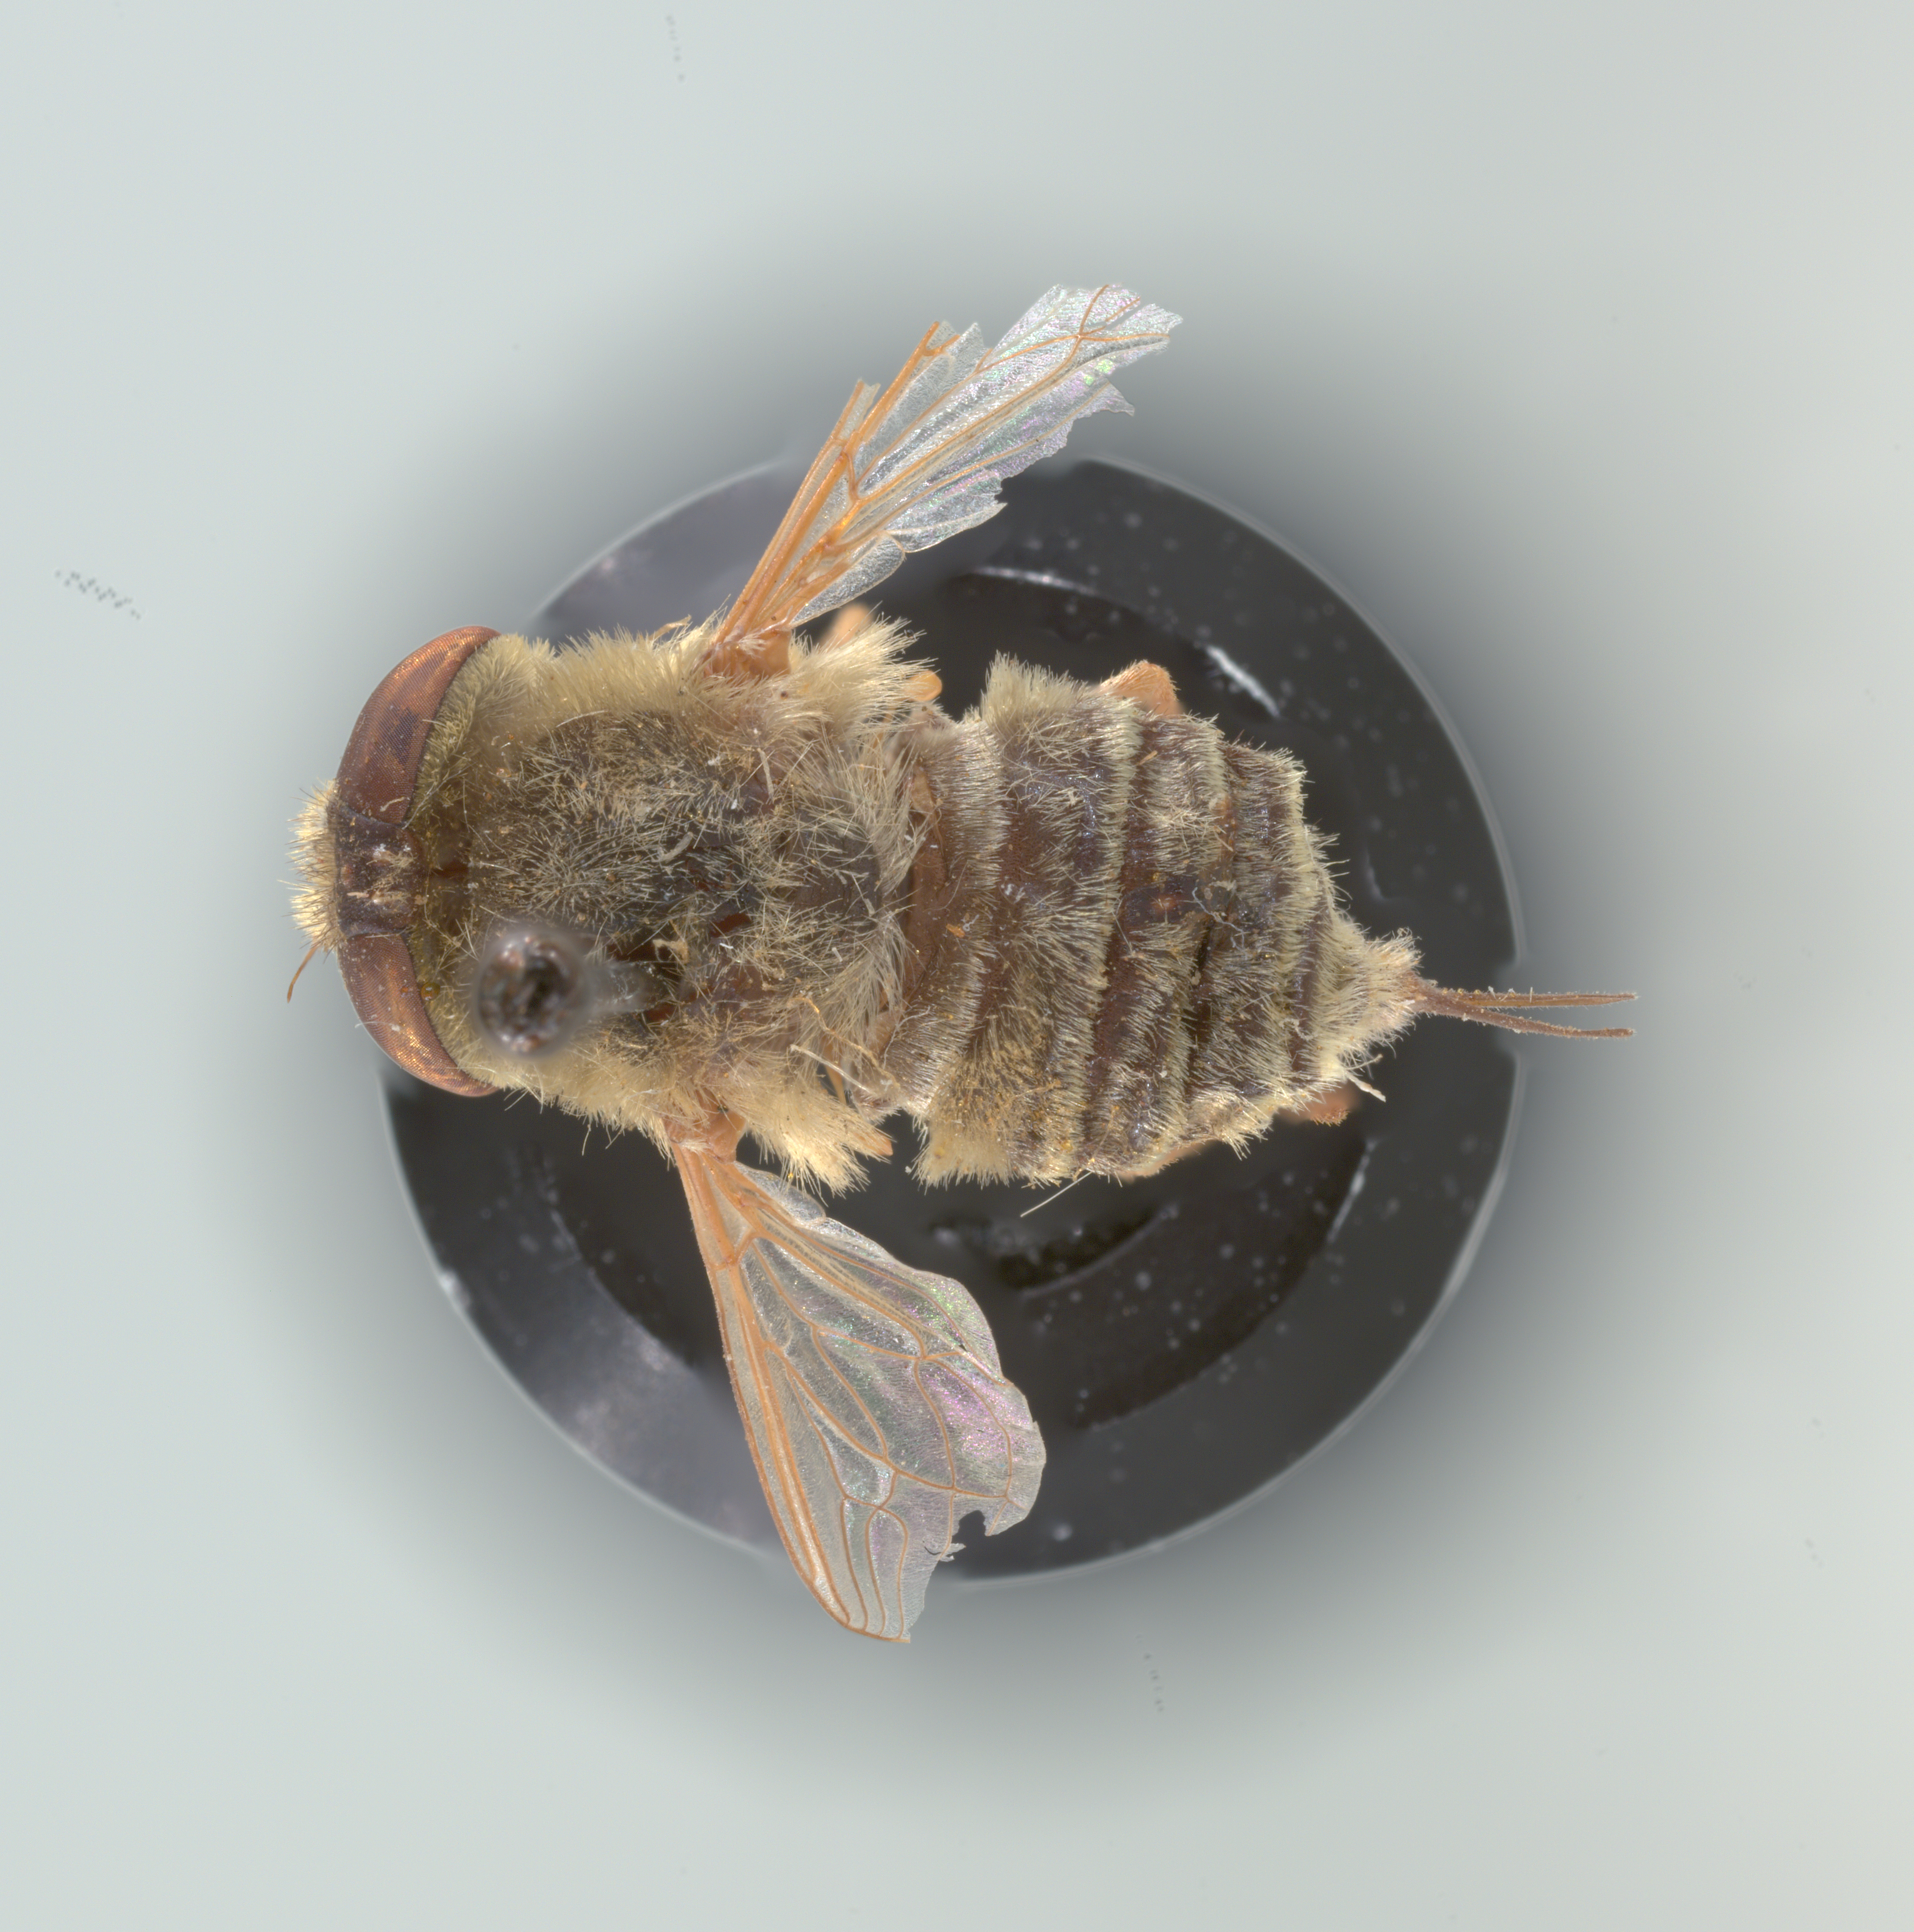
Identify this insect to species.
Neorhynchocephalus sackenii
